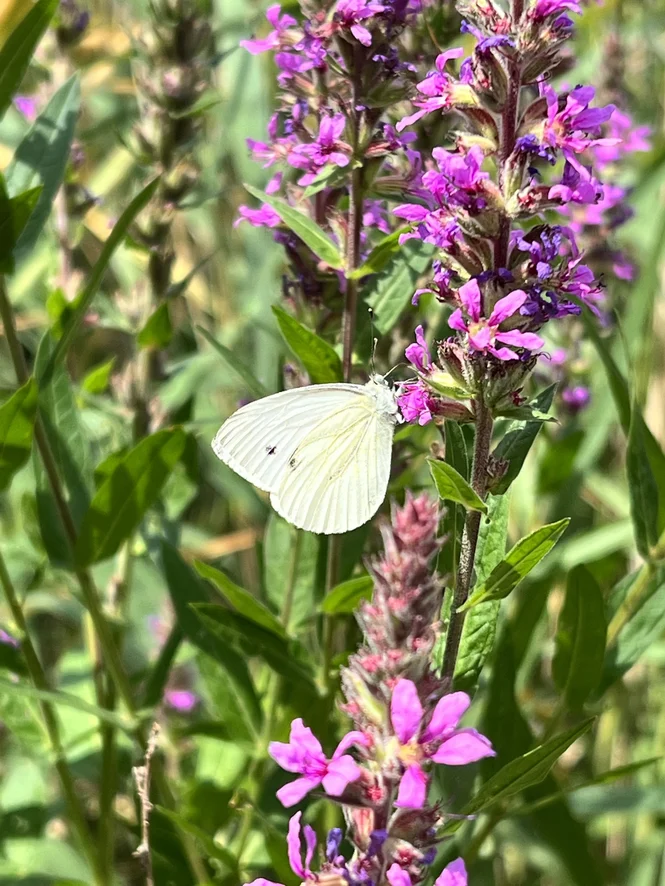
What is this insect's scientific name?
Pieris napi
